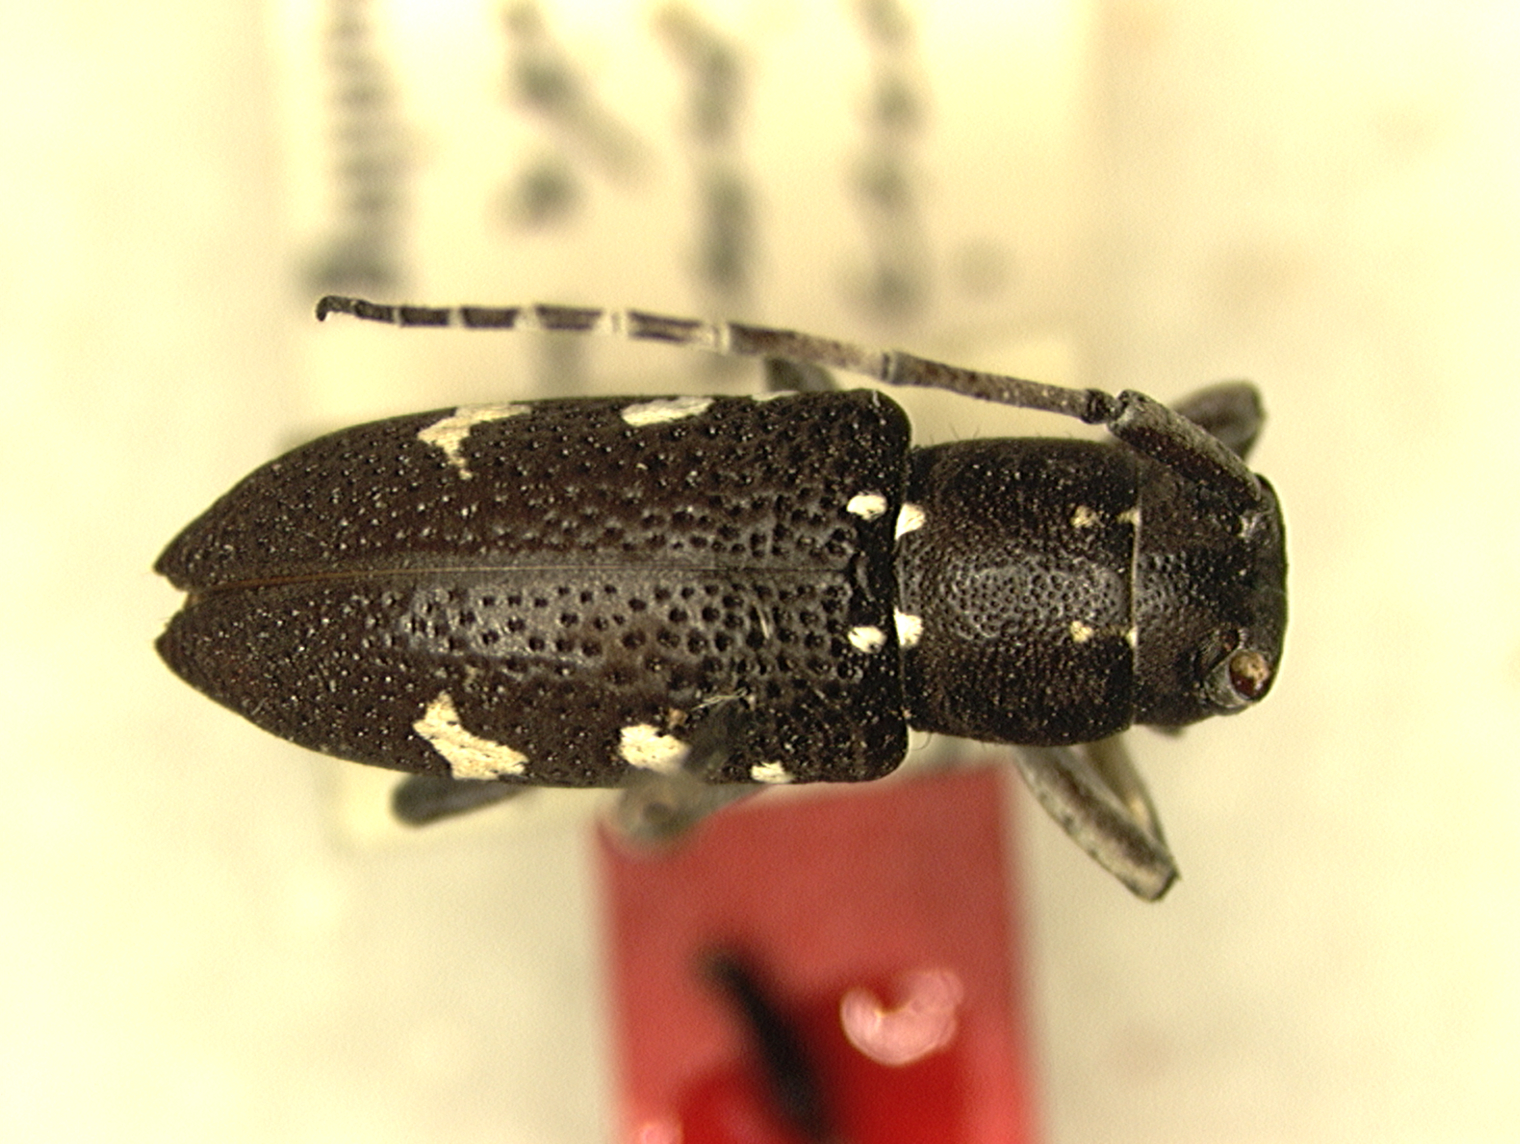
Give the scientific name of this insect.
Lychrosis zebrinus
